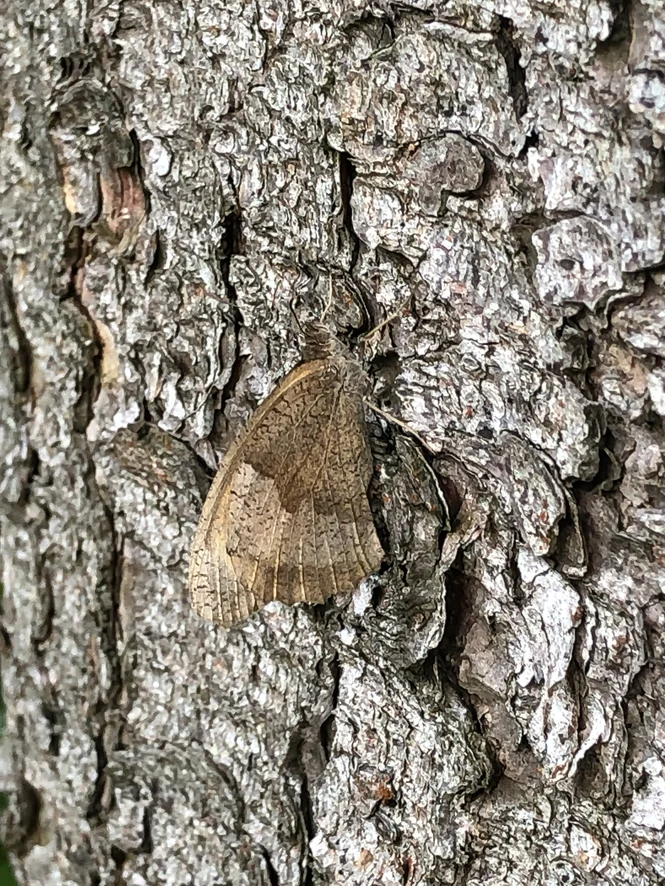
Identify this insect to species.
Maniola jurtina
